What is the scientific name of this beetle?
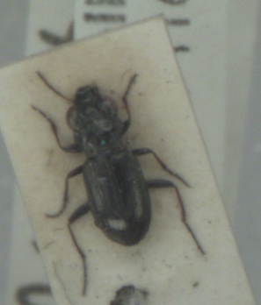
Notiophilus palustris
